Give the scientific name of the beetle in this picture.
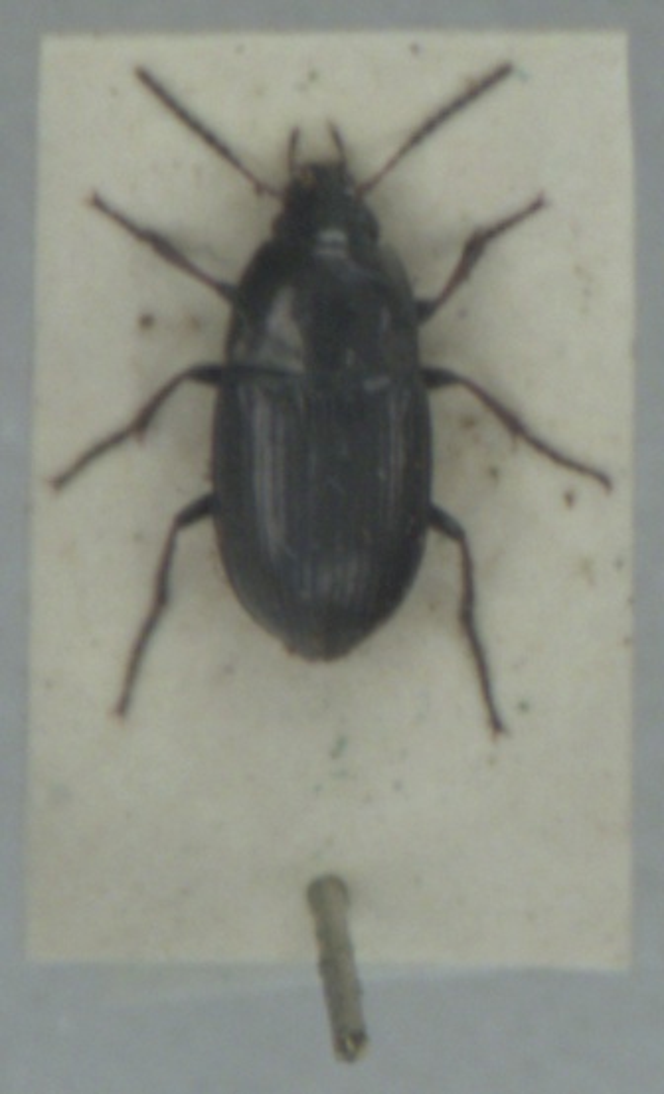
Amara plebeja
